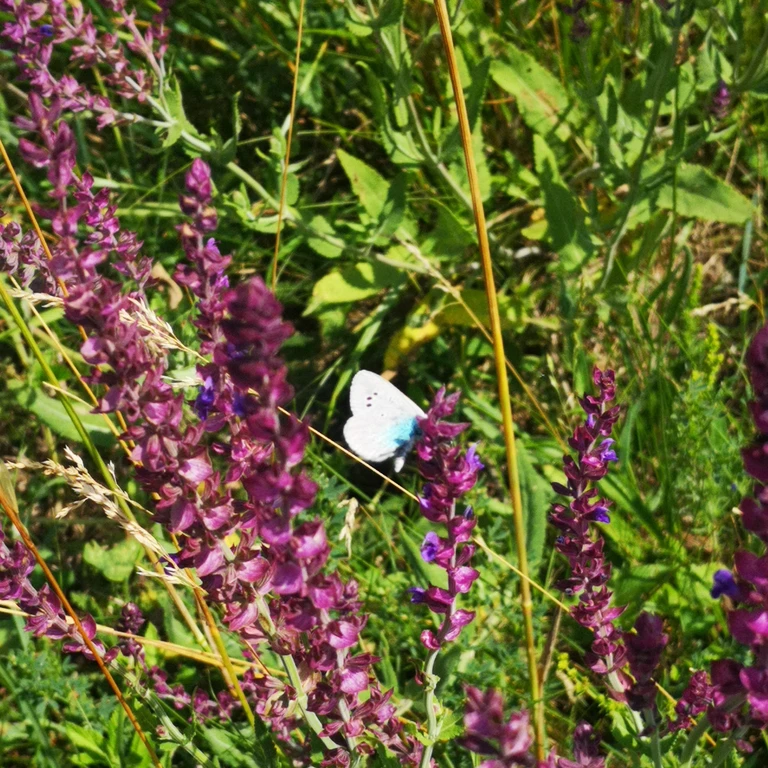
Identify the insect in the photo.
Glaucopsyche alexis
